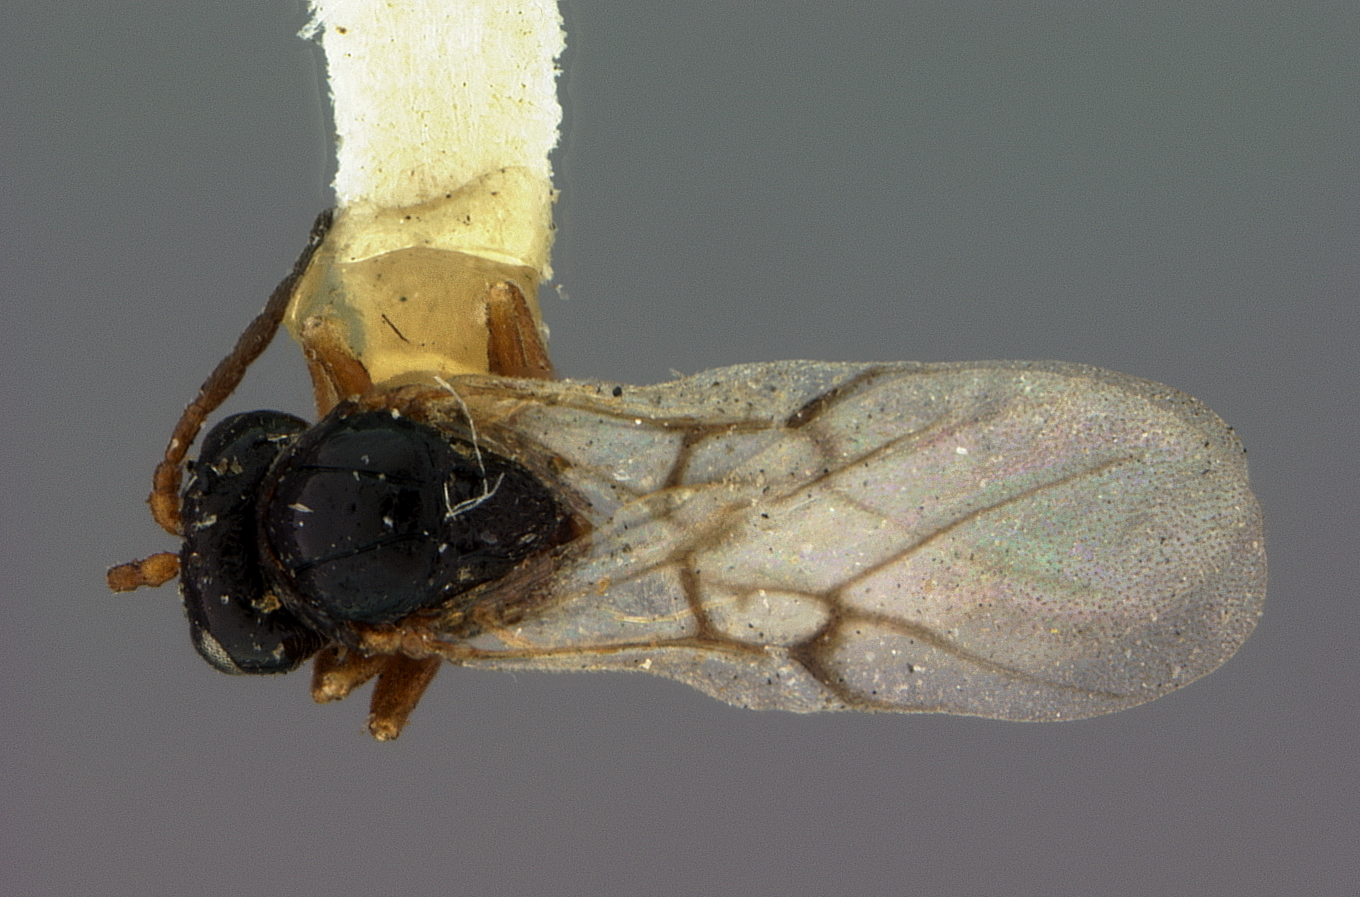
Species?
Diastrophus fragariae
